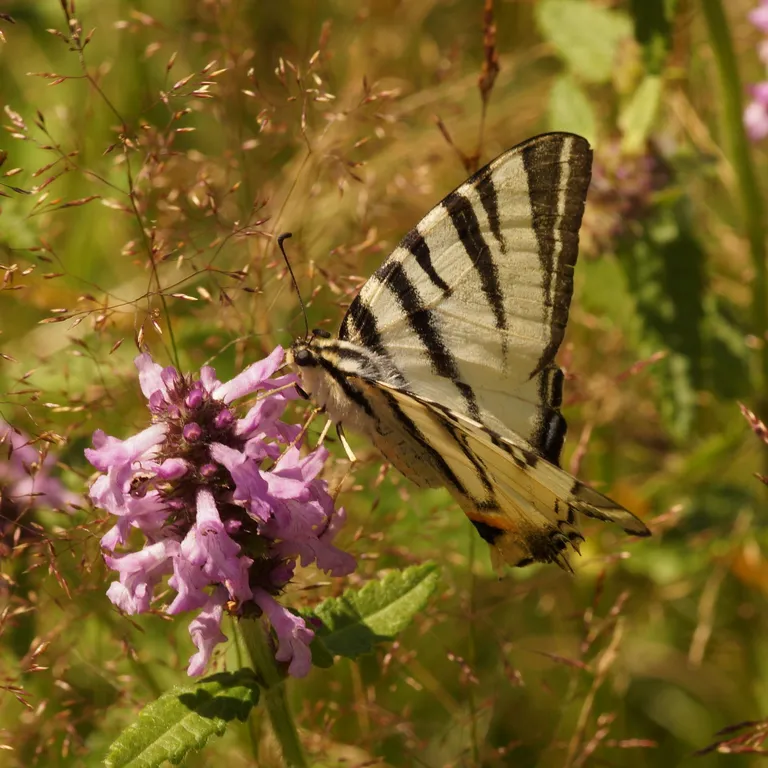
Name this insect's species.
Iphiclides podalirius
